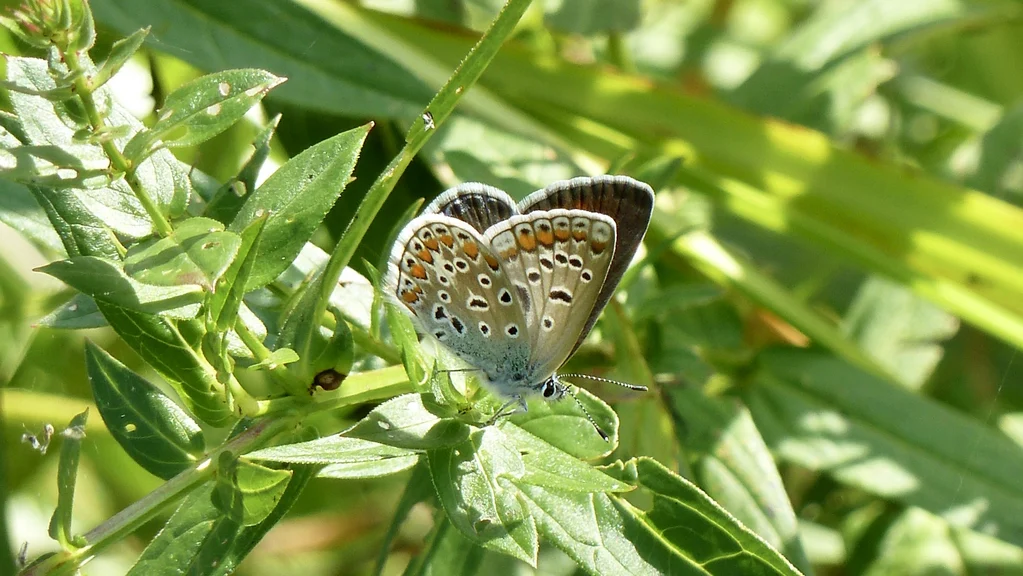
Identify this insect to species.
Polyommatus icarus
